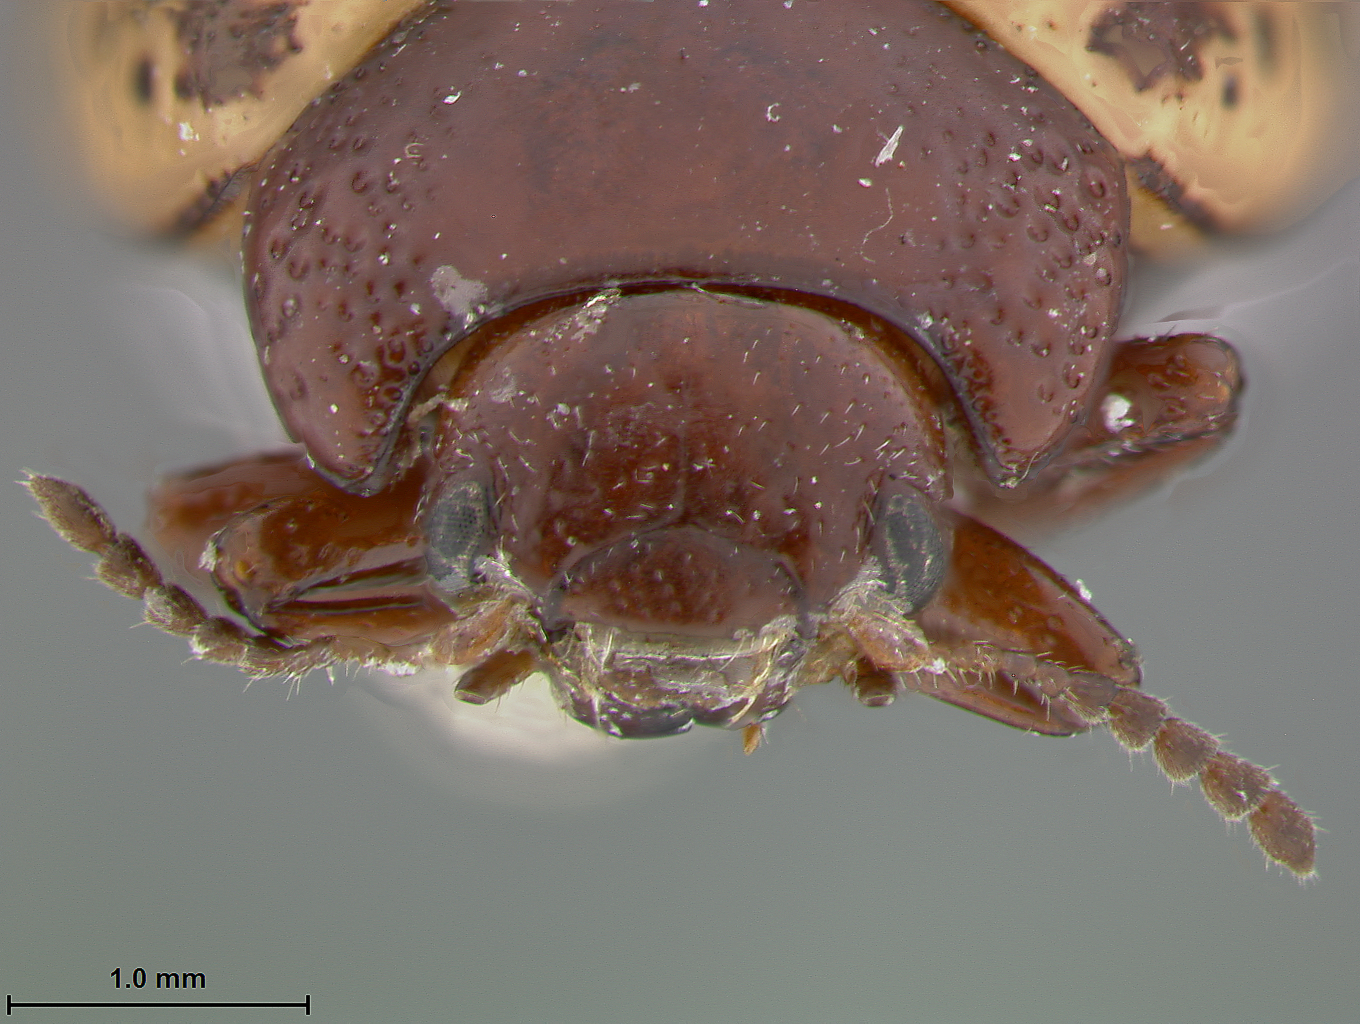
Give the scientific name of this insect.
Zygogramma estriata
